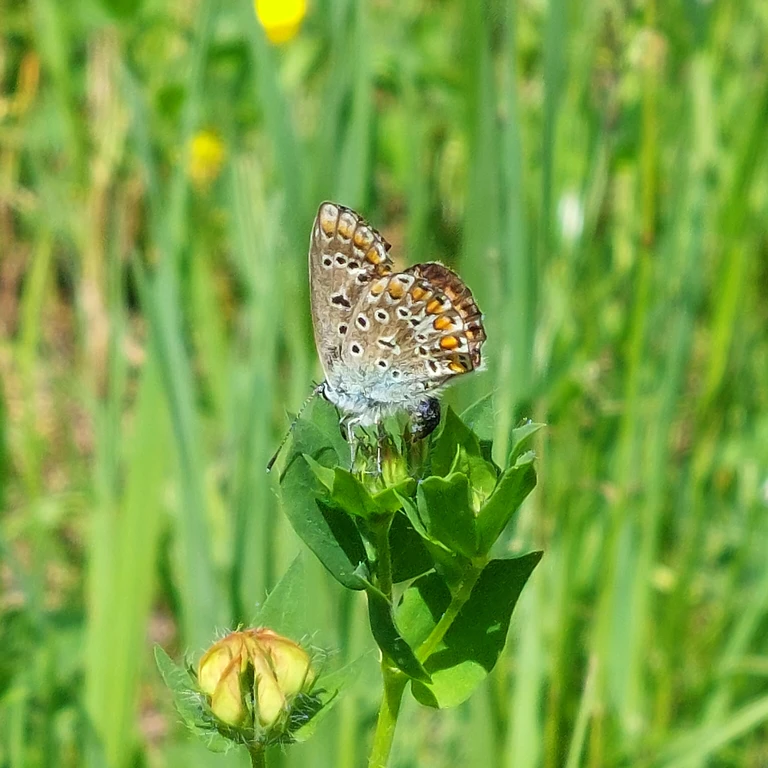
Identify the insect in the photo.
Polyommatus icarus
